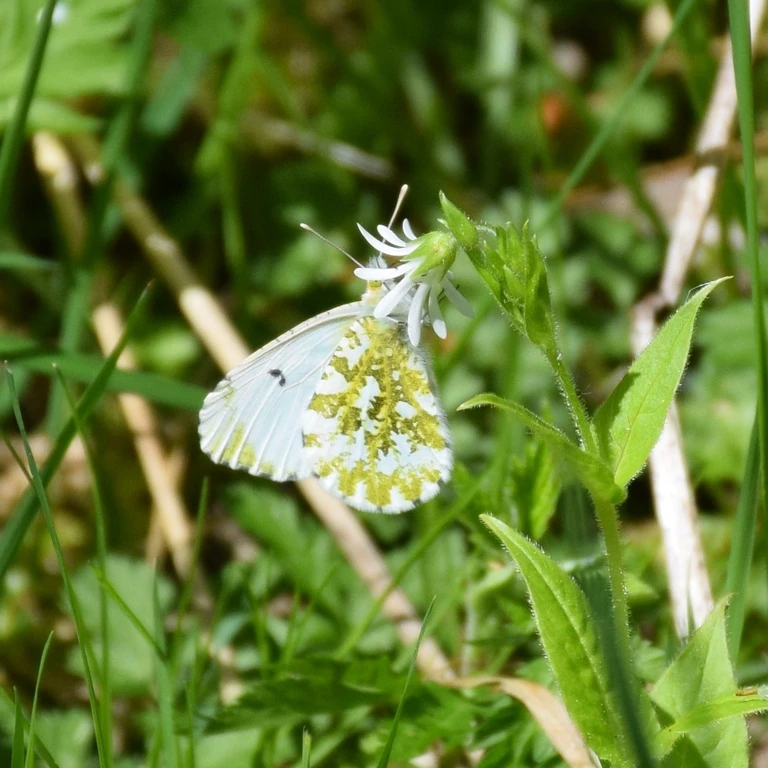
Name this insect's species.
Anthocharis cardamines
